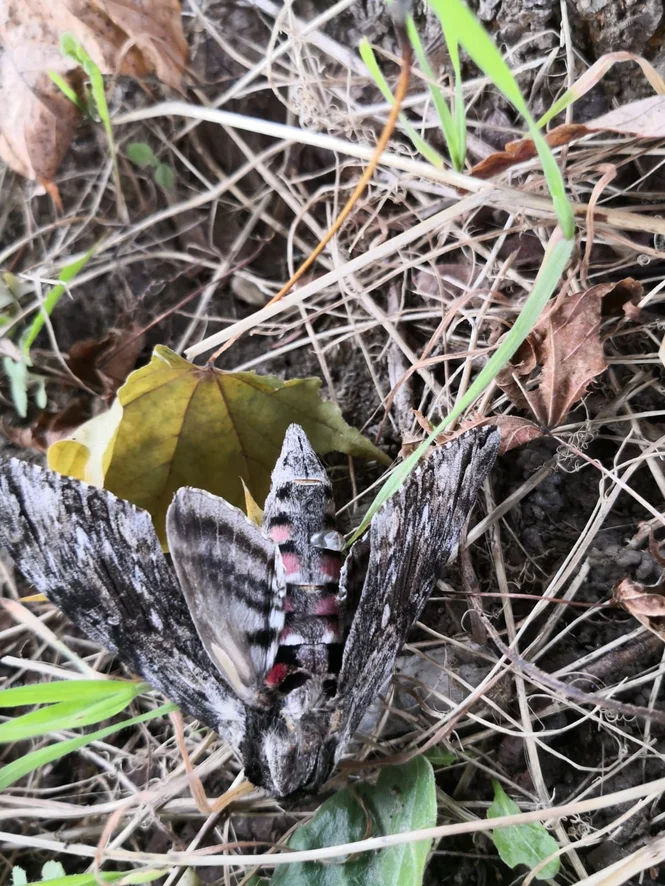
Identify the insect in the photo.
Agrius convolvuli
